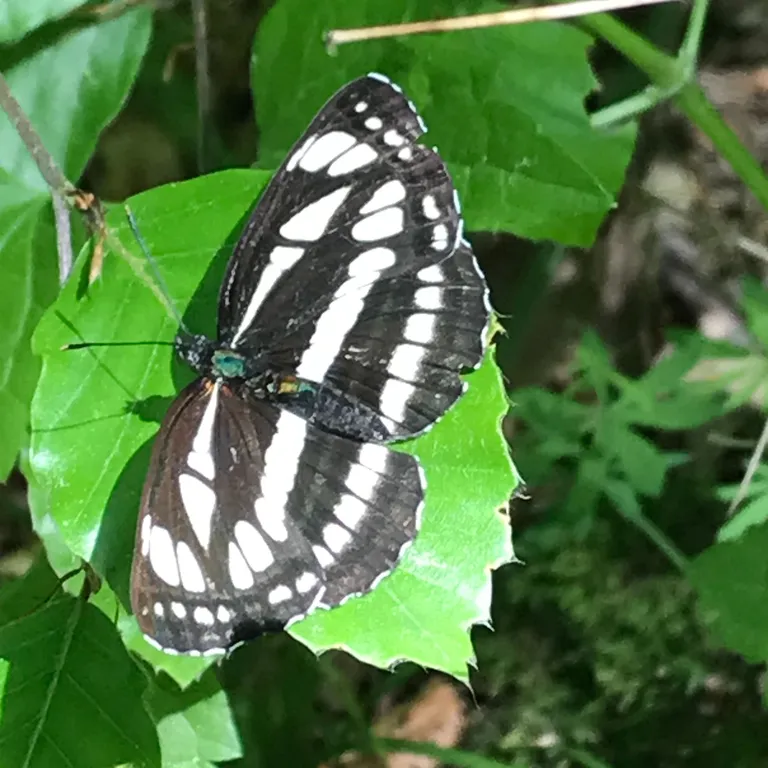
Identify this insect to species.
Neptis sappho
